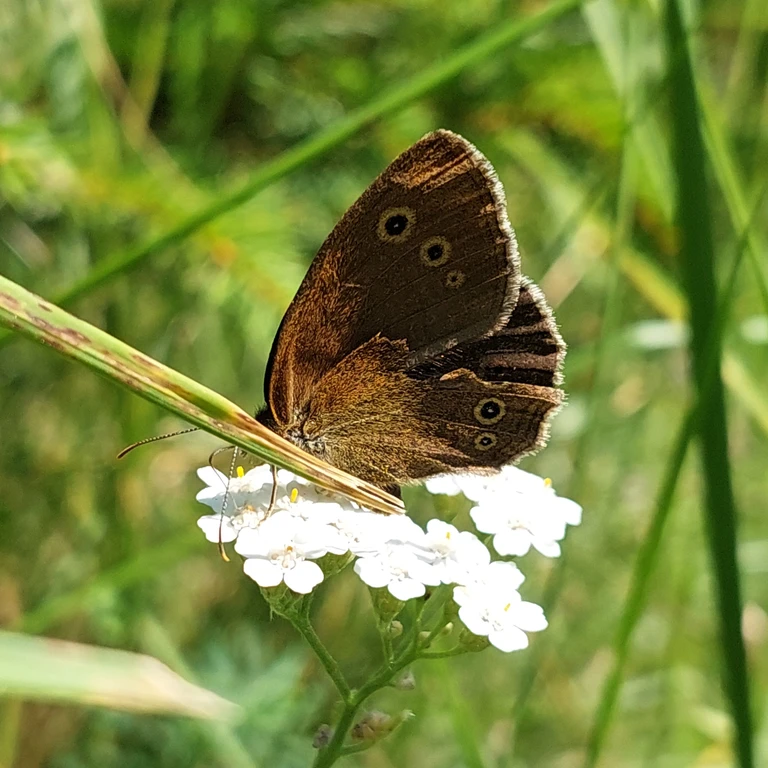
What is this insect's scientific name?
Aphantopus hyperantus
